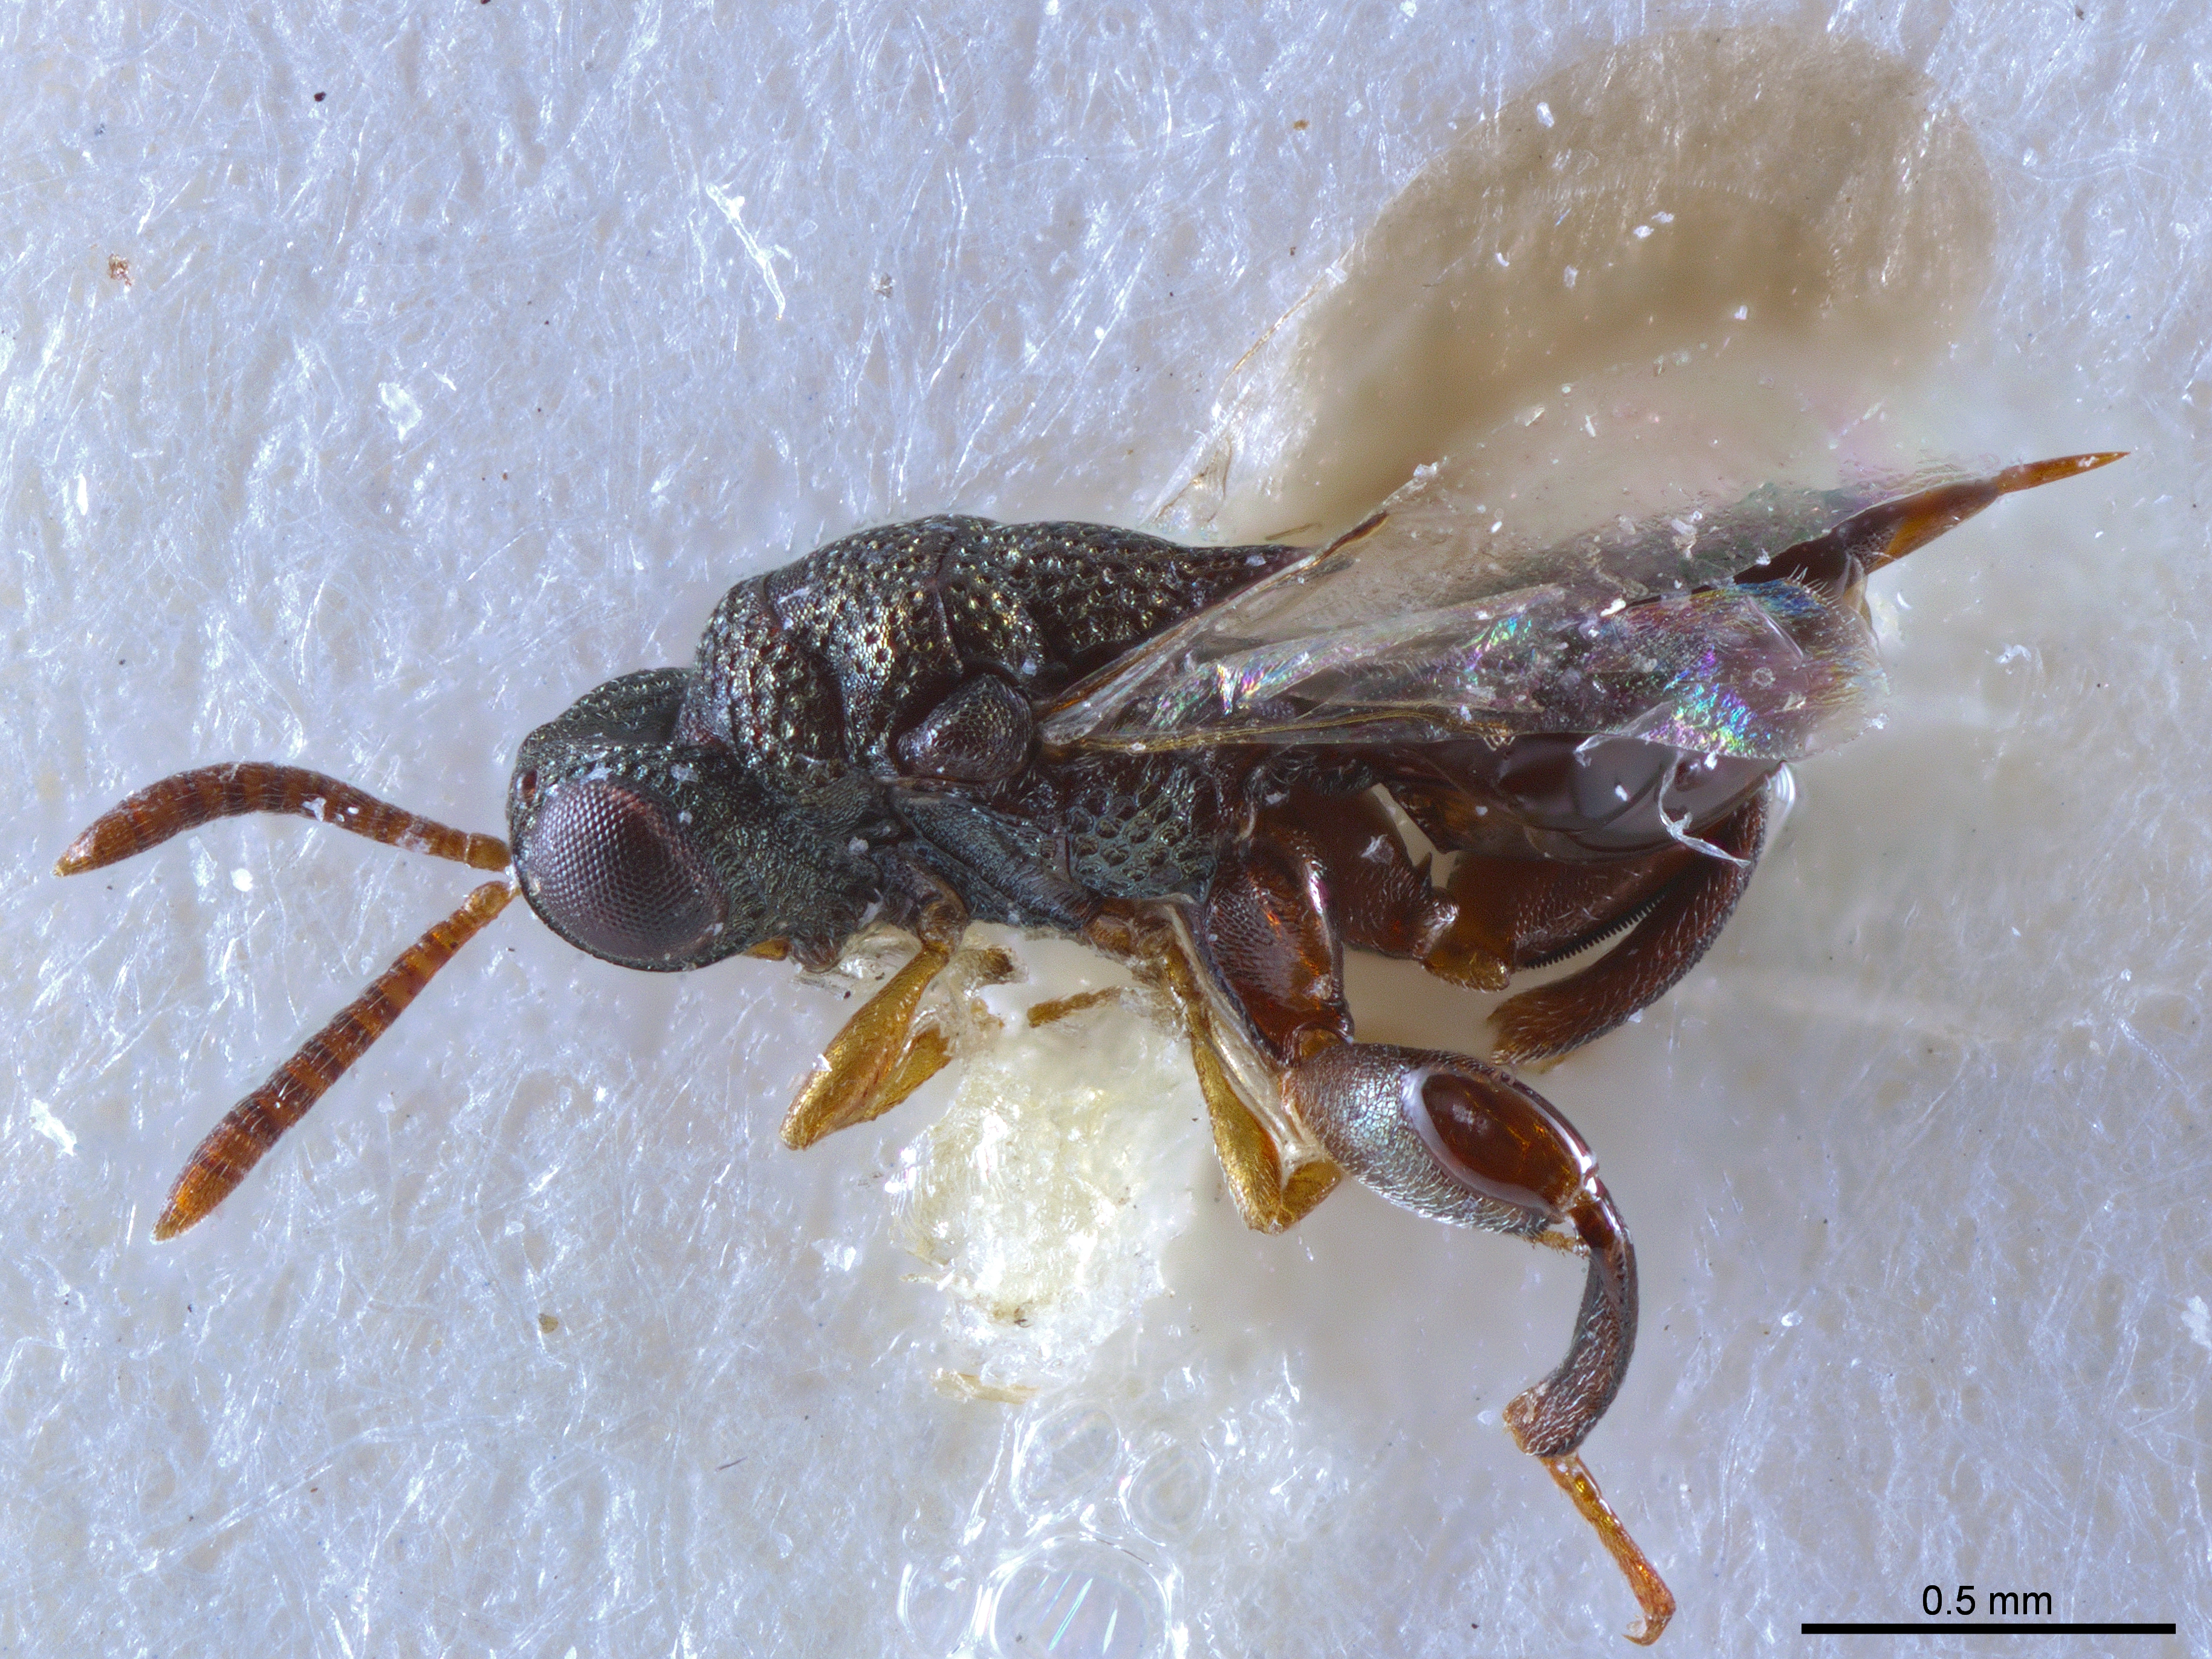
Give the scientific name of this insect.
Notaspis acutum
